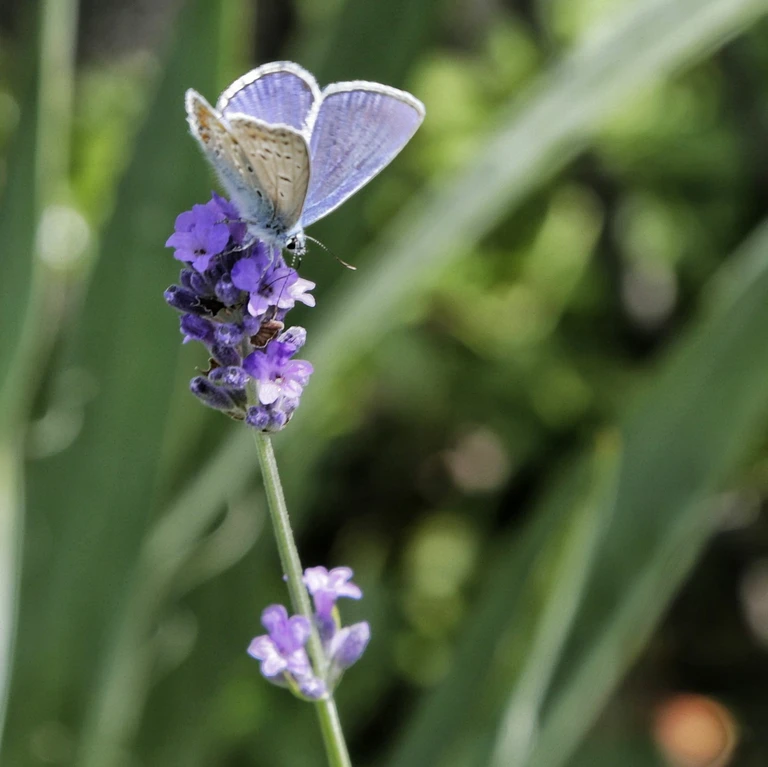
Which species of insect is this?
Polyommatus icarus
